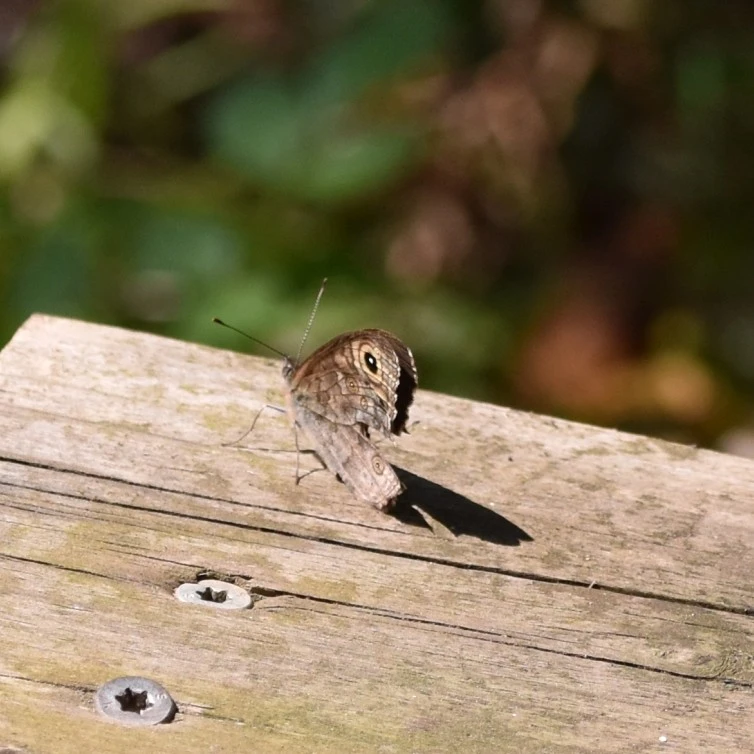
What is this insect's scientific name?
Lasiommata maera (also Pararge maera)
